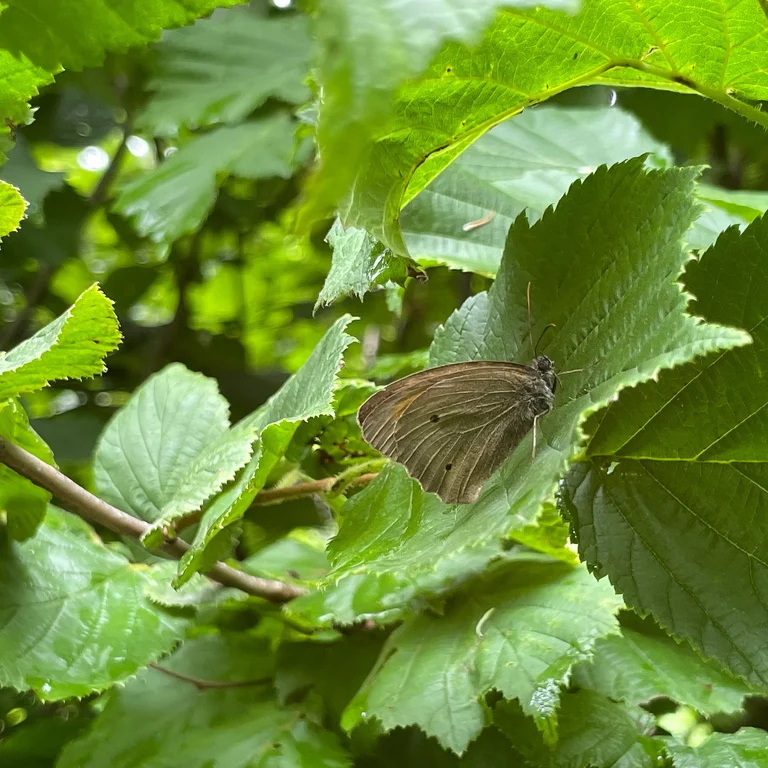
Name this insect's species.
Maniola jurtina
